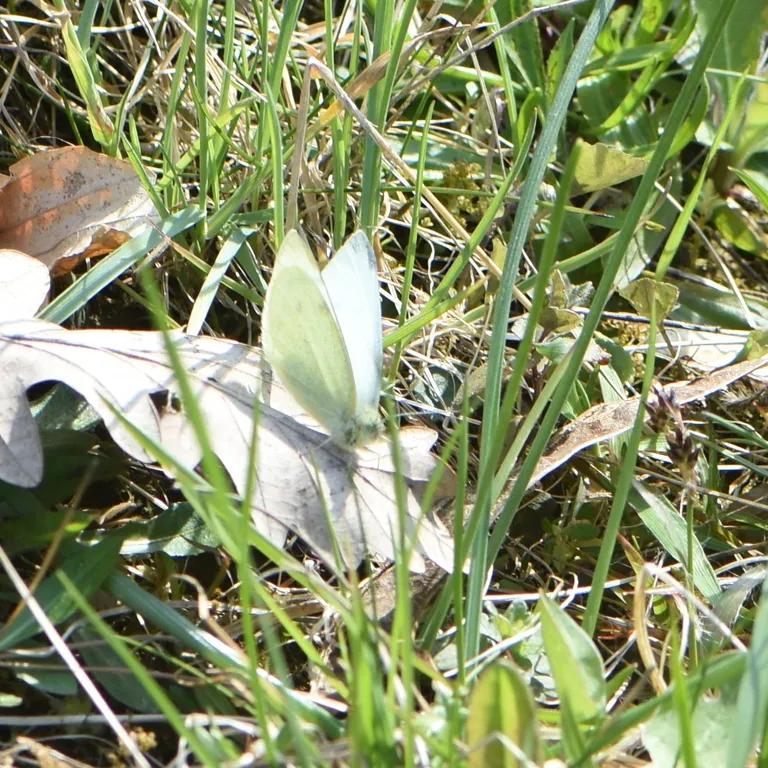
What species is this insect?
Pieris rapae
